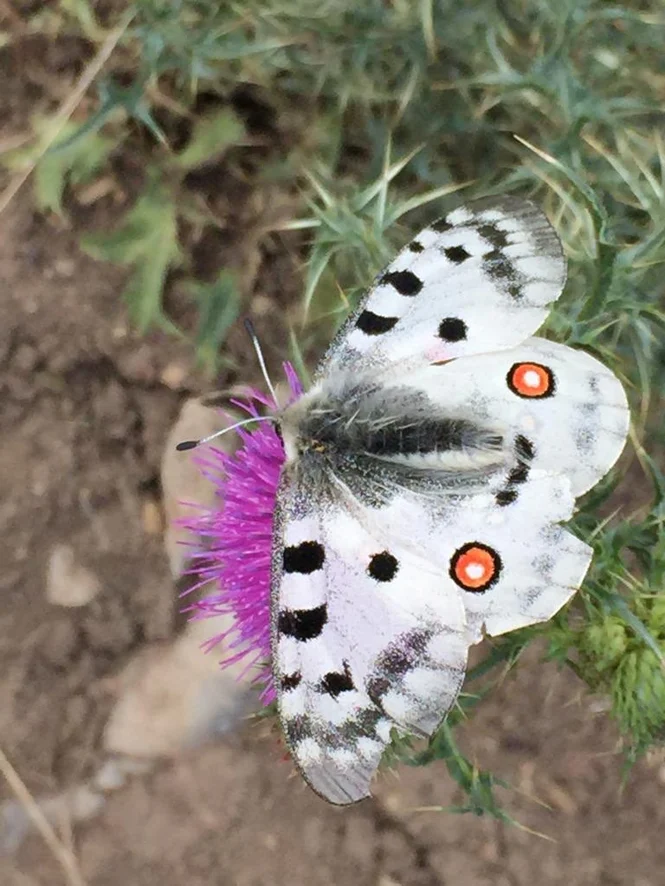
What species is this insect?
Parnassius apollo
